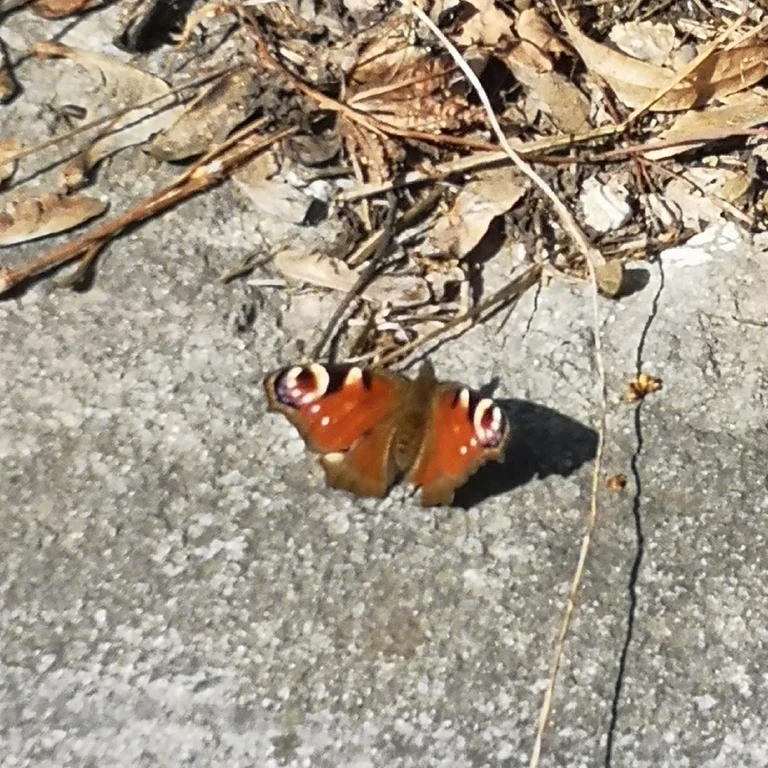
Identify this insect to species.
Aglais io
